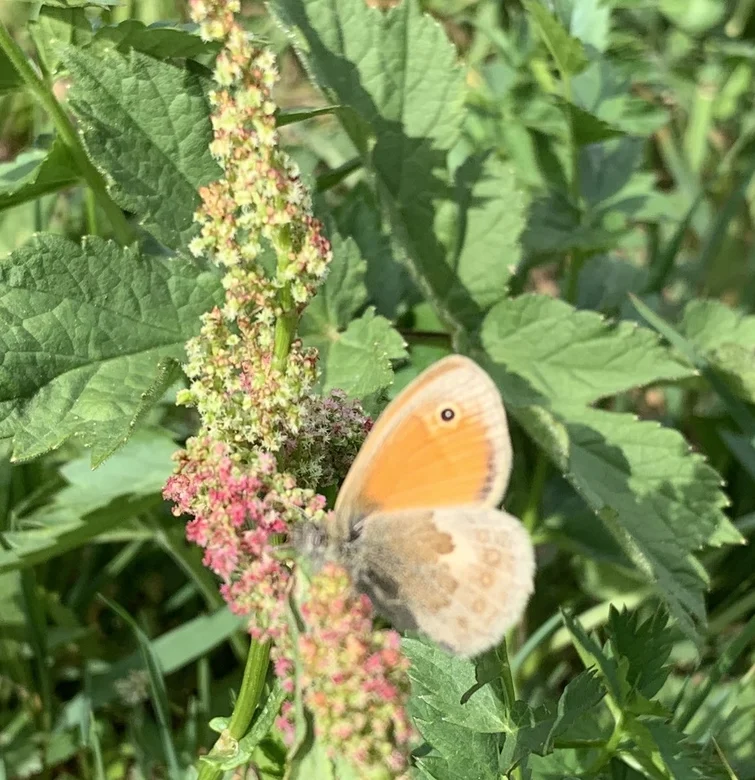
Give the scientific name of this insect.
Coenonympha pamphilus
